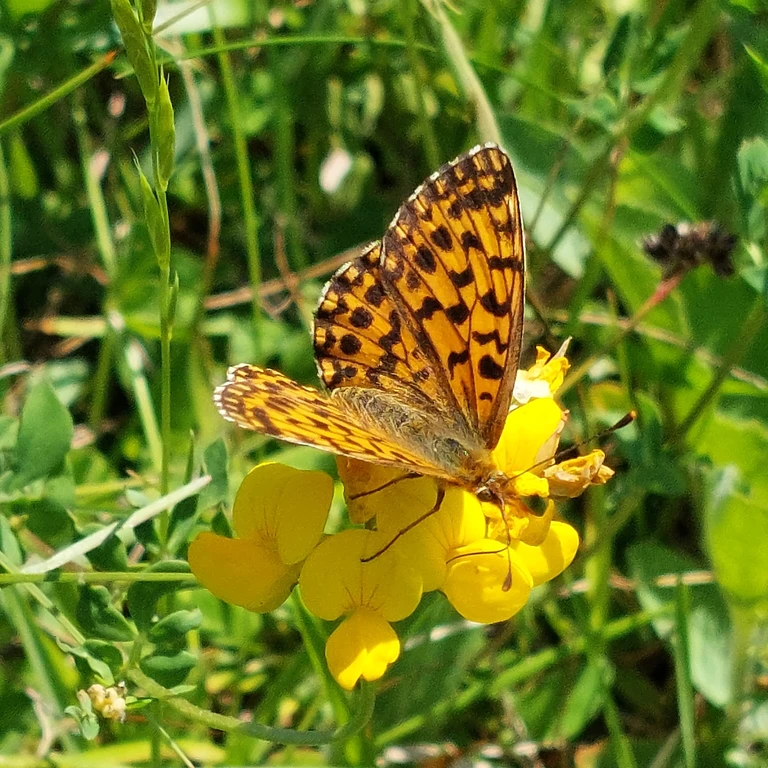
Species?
Boloria dia
